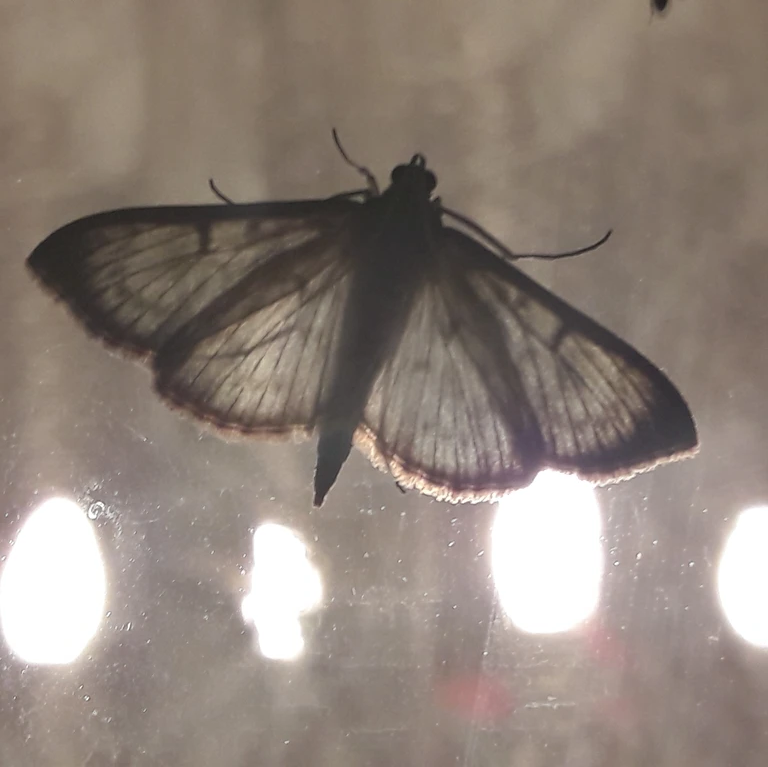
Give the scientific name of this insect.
Cydalima perspectalis
